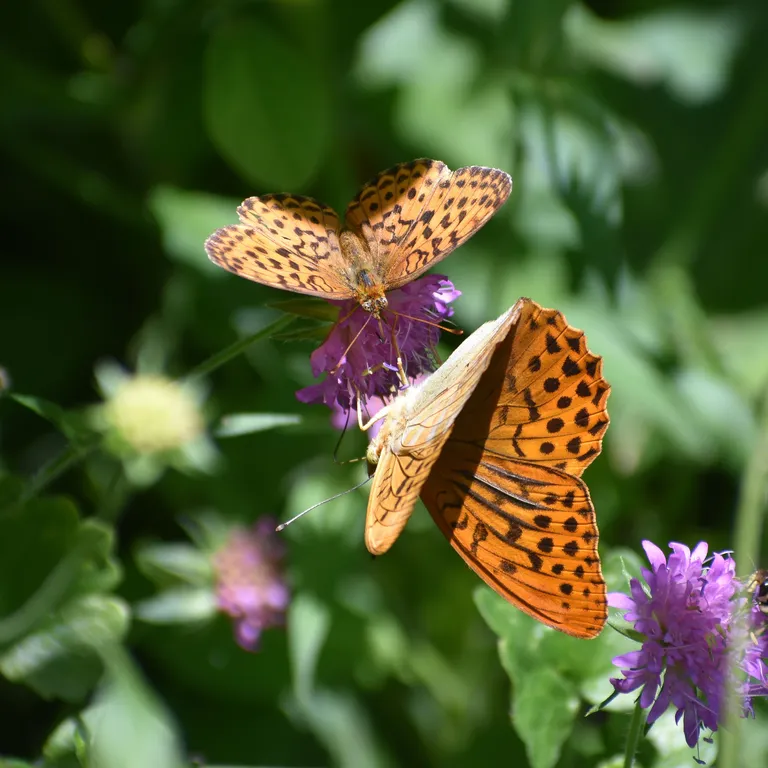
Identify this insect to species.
Argynnis paphia
